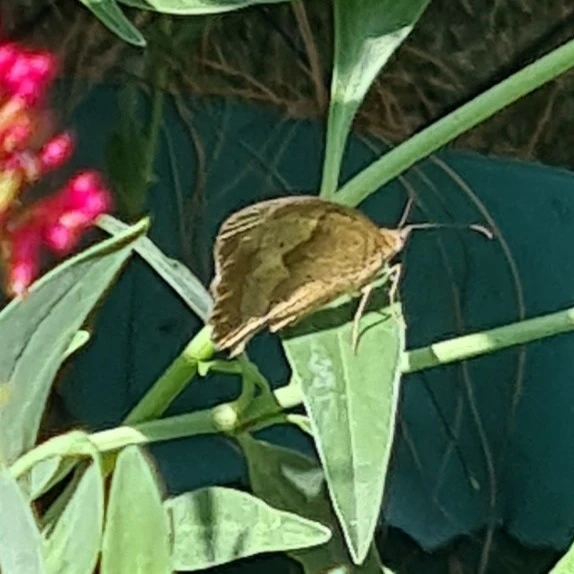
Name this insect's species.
Maniola jurtina
